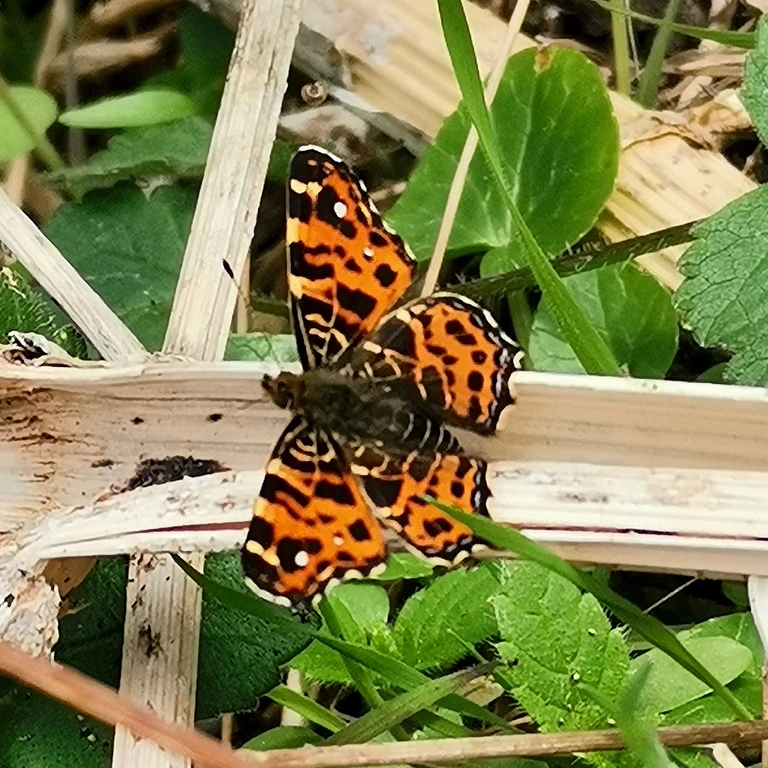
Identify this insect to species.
Araschnia levana
